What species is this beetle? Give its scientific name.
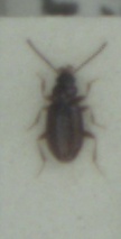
Tachys bistriatus
